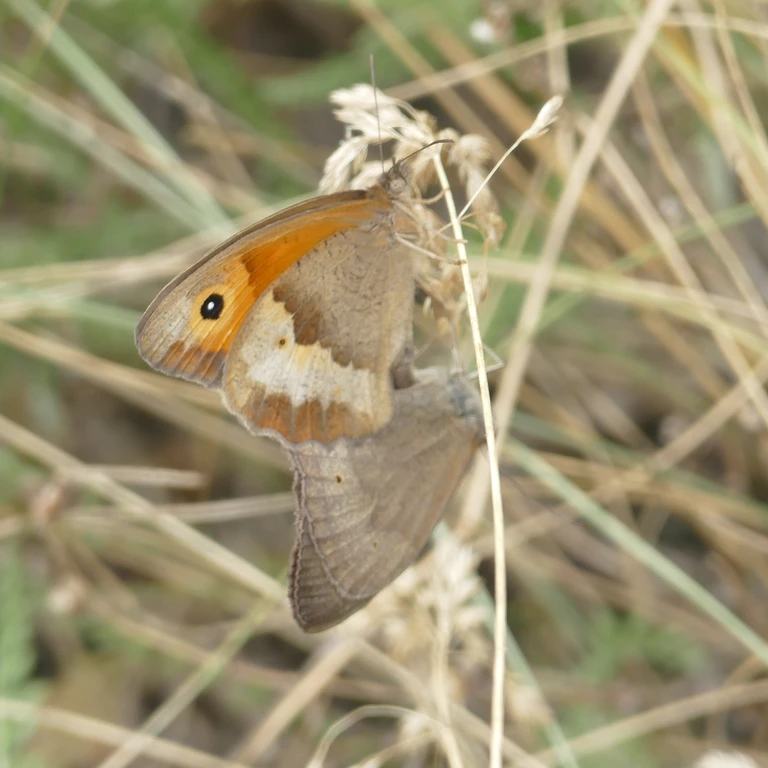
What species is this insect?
Maniola jurtina
